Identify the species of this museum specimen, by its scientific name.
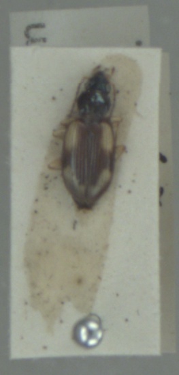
Bembidion tetracolum
